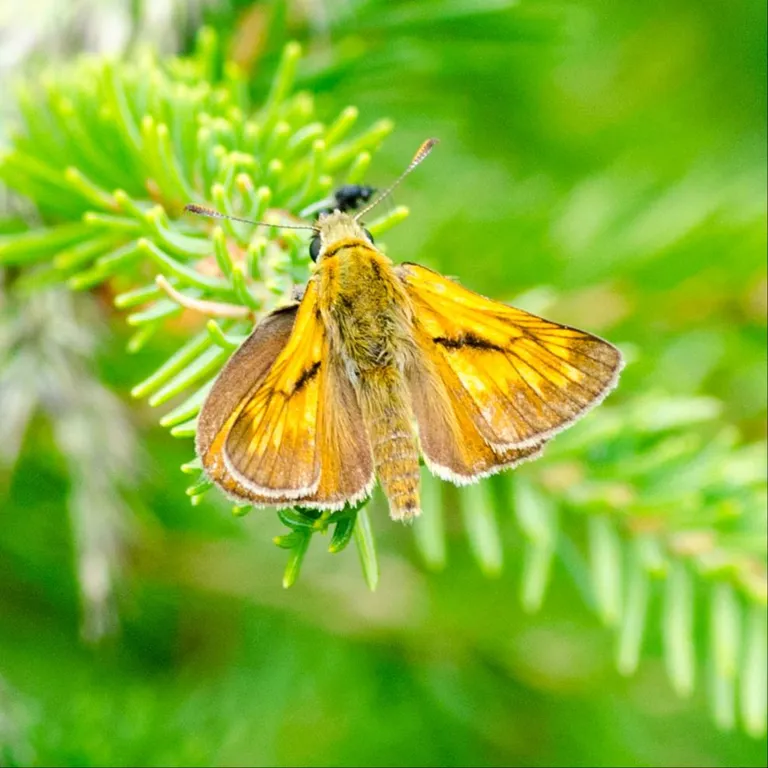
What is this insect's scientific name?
Ochlodes sylvanus (also Ochlodes venata)
